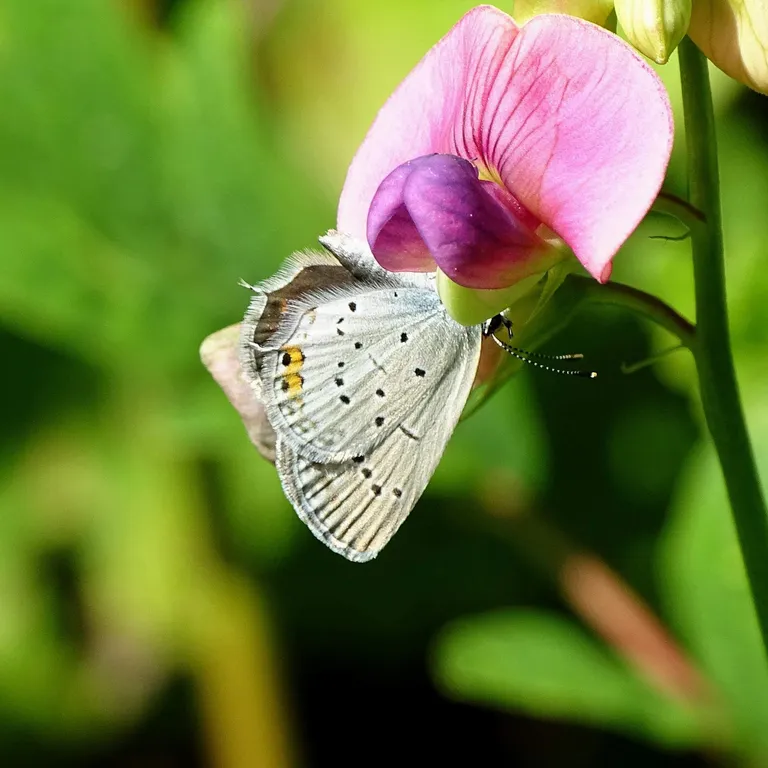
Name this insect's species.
Cupido argiades (also Elkalyce argiades)
